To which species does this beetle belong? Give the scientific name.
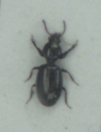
Dyschirius tristis
